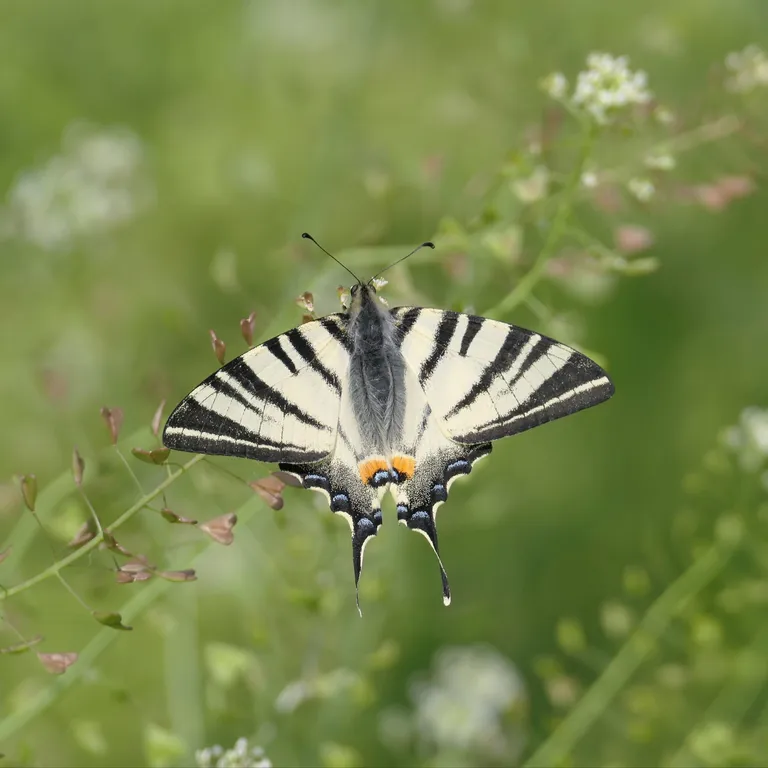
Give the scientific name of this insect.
Iphiclides podalirius
